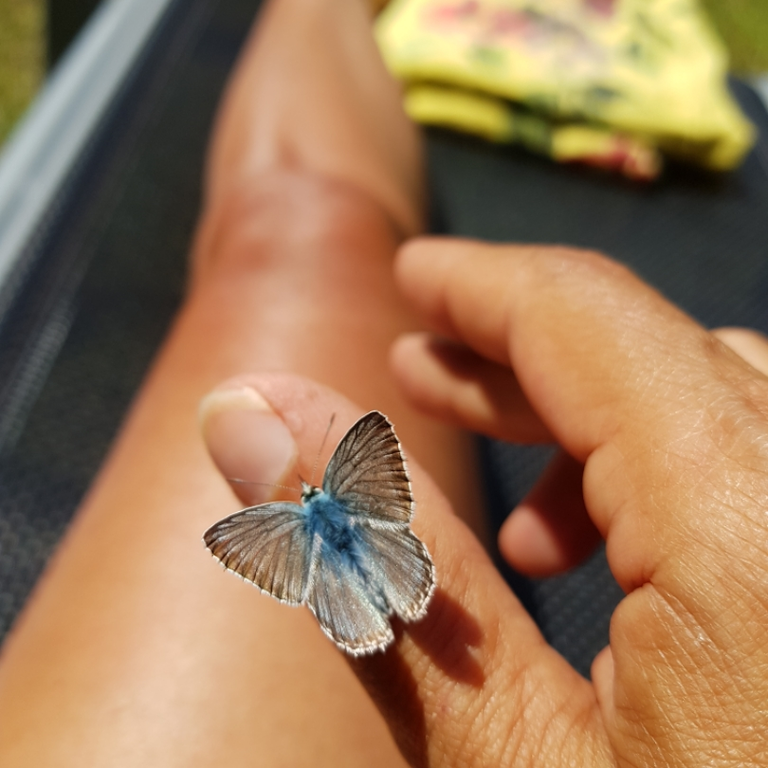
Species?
Lysandra coridon
